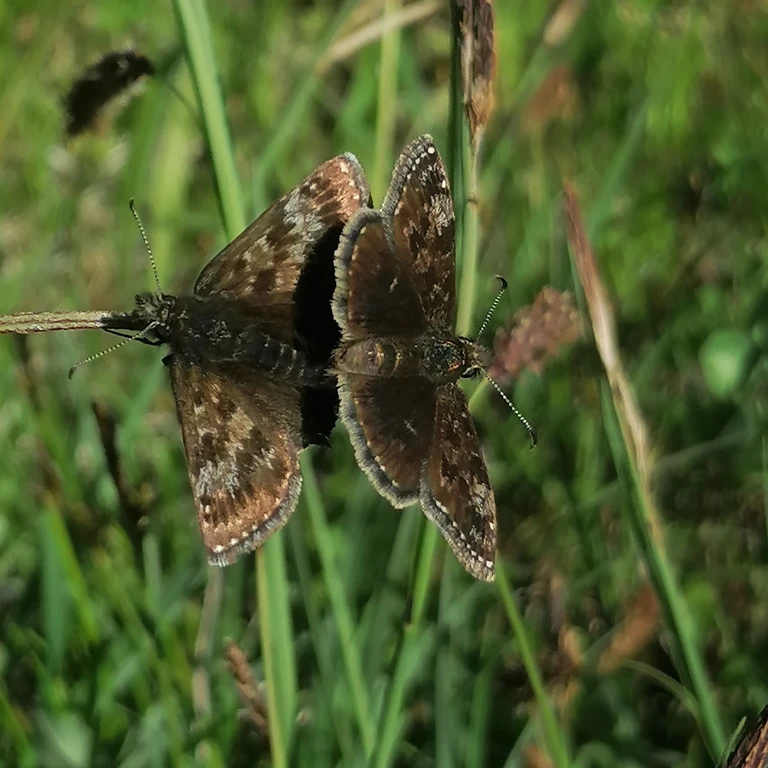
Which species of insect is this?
Erynnis tages
